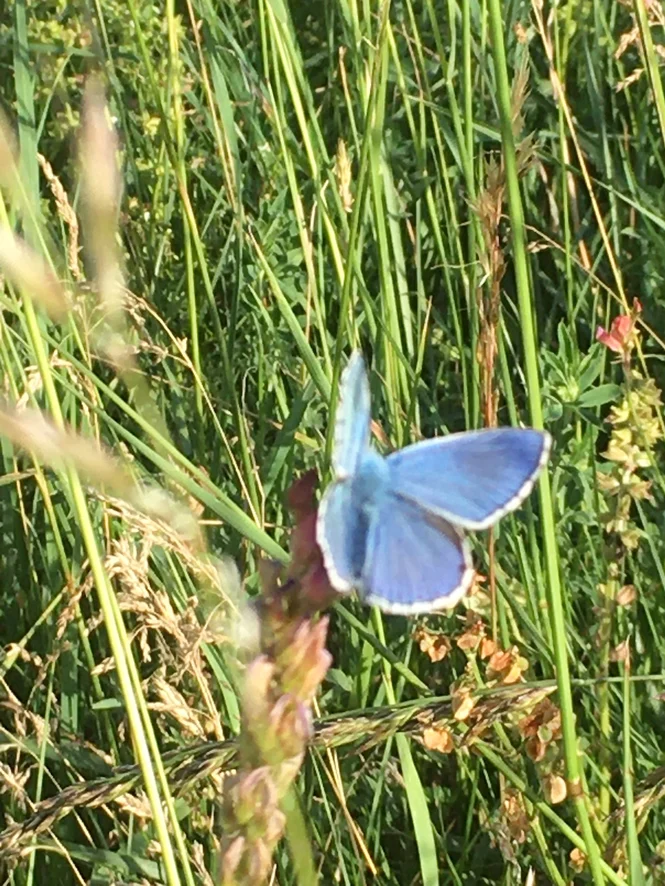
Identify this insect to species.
Lysandra bellargus
